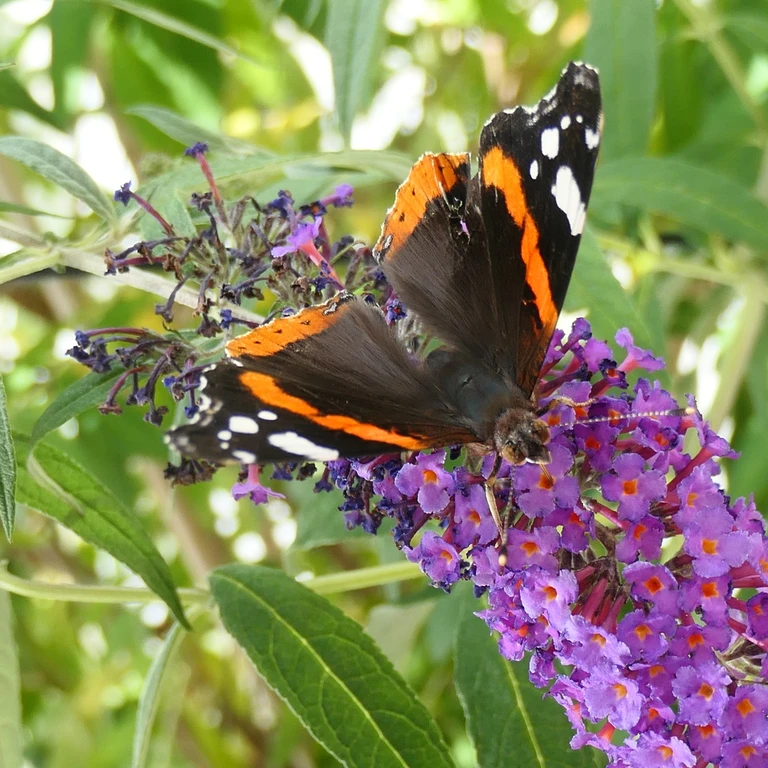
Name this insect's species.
Vanessa atalanta
